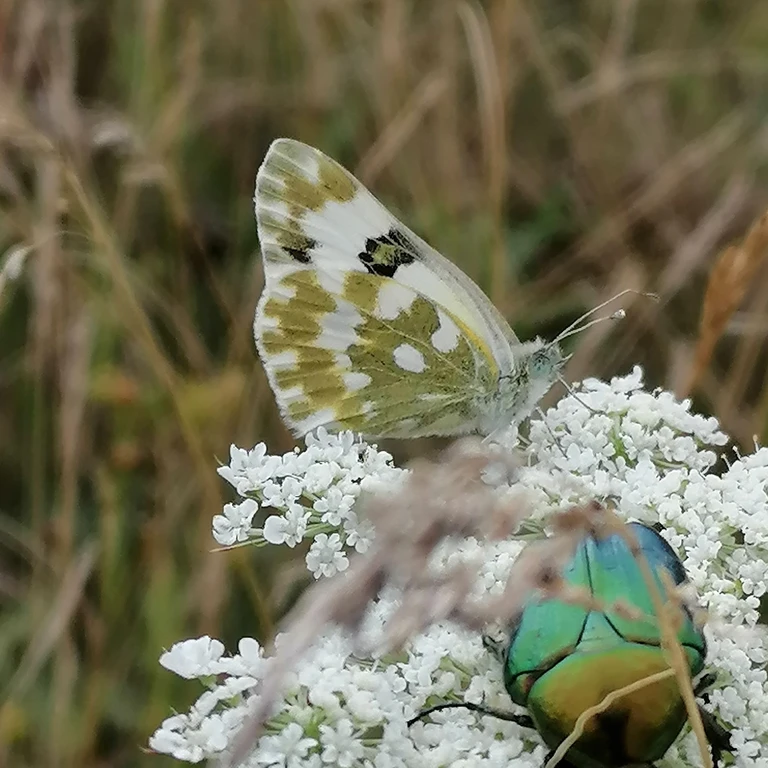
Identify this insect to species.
Pontia edusa
